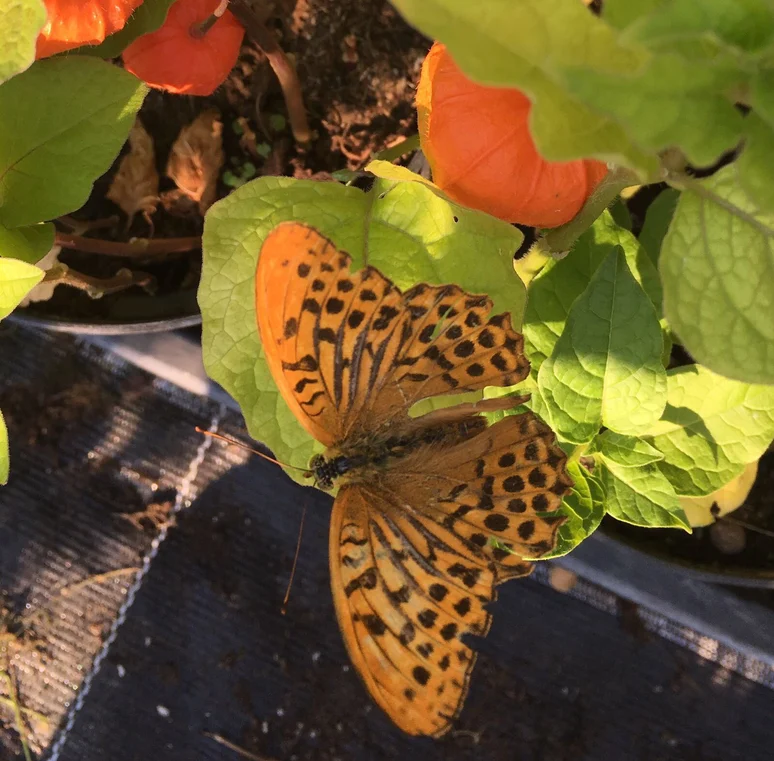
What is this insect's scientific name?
Argynnis paphia
